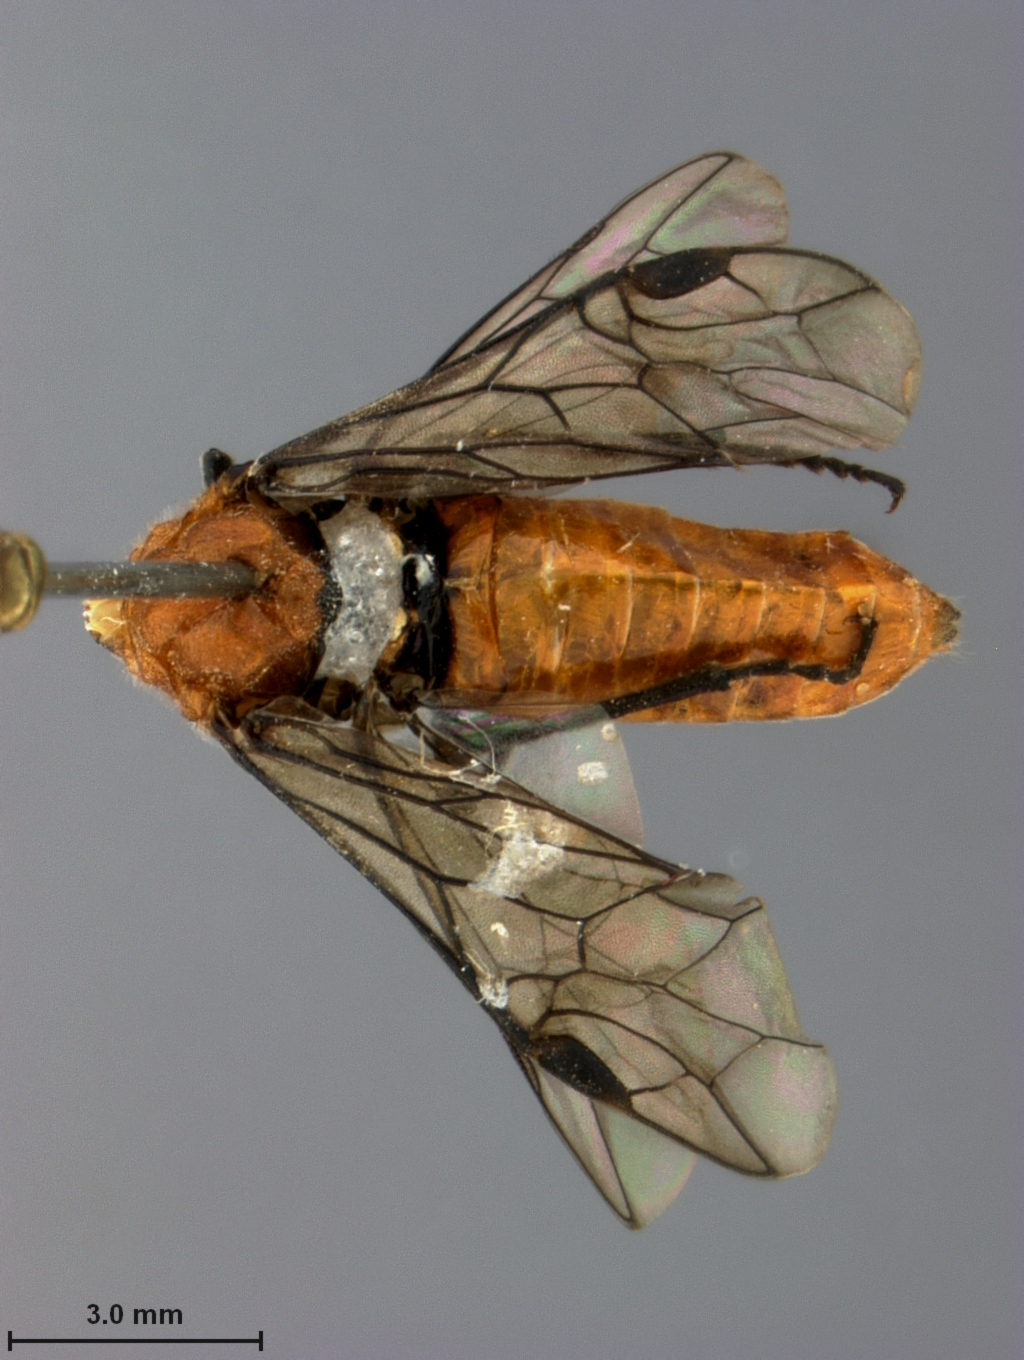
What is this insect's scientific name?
Dolerus persicus
